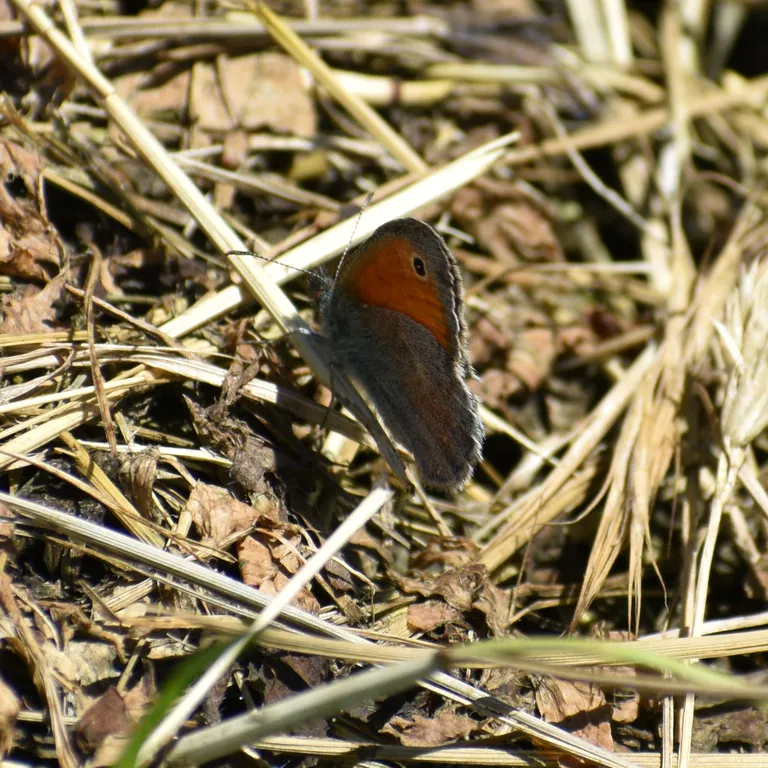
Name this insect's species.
Coenonympha pamphilus
